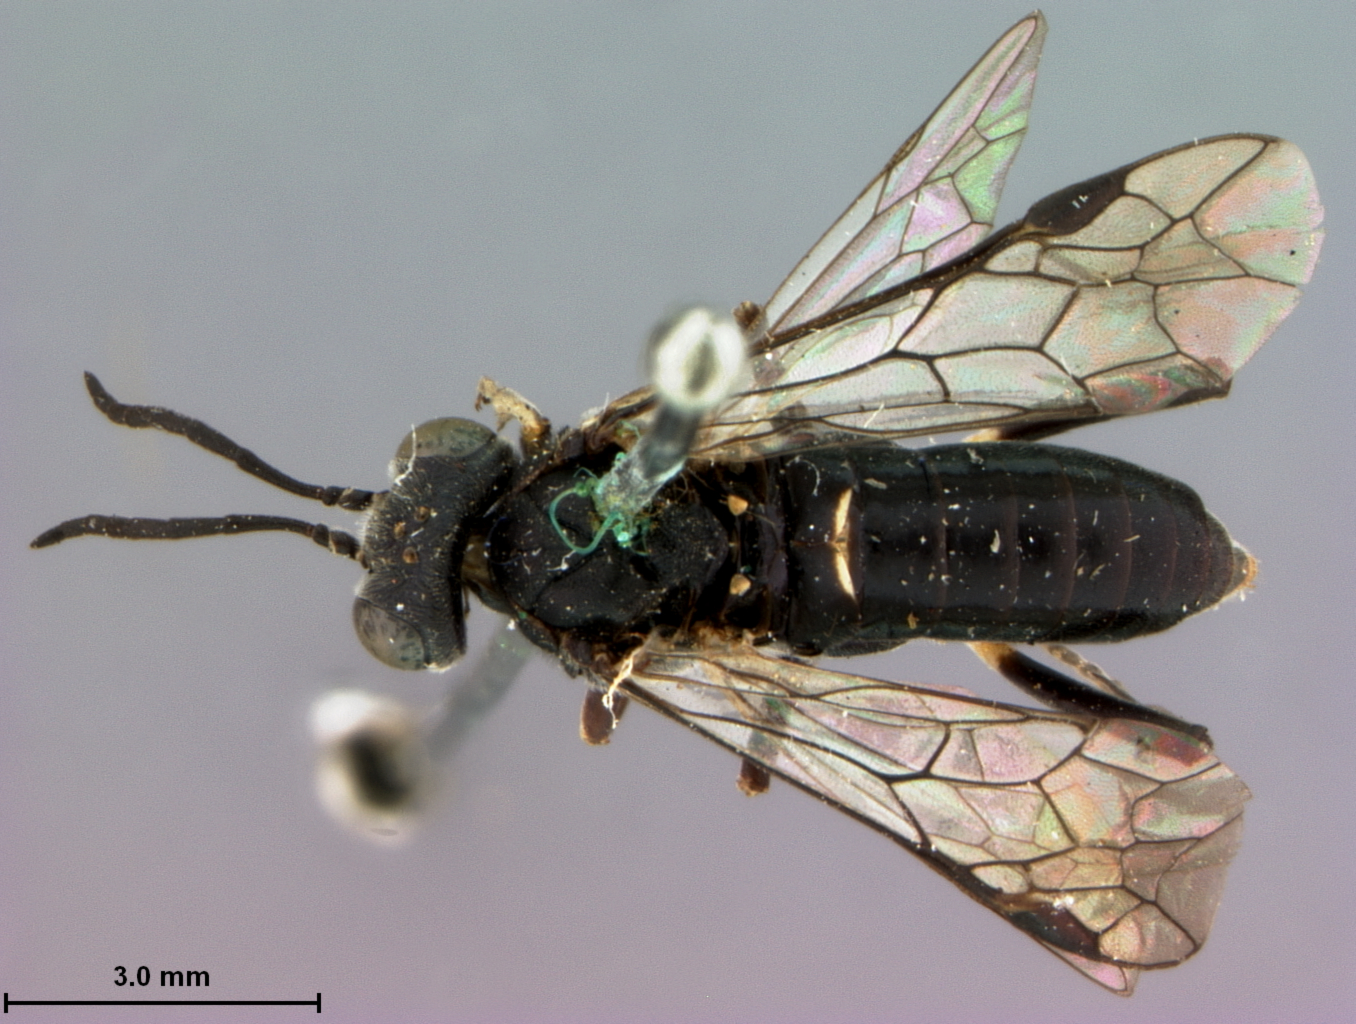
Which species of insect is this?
Macrophya externiformis
